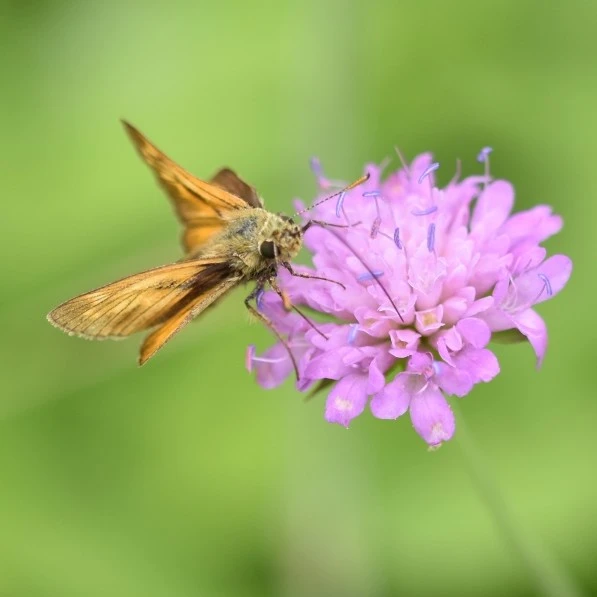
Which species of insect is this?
Ochlodes sylvanus (also Ochlodes venata)
